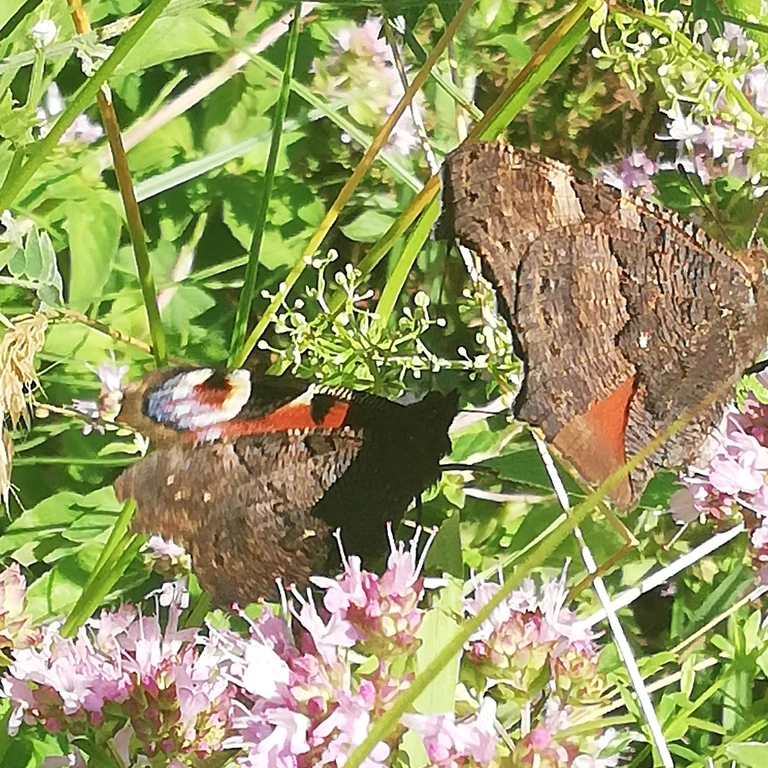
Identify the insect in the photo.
Aglais io
